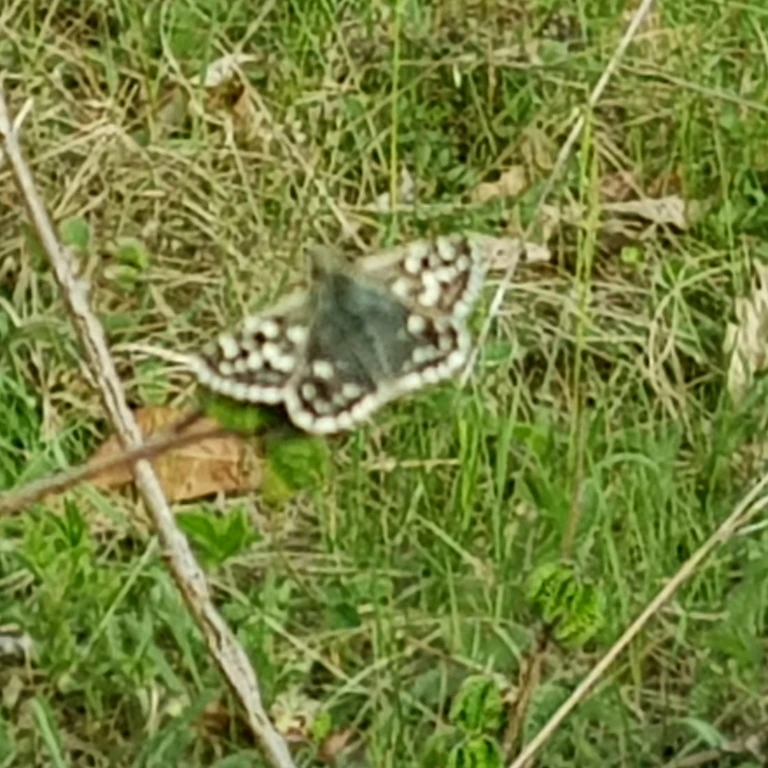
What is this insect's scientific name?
Pyrgus malvae
